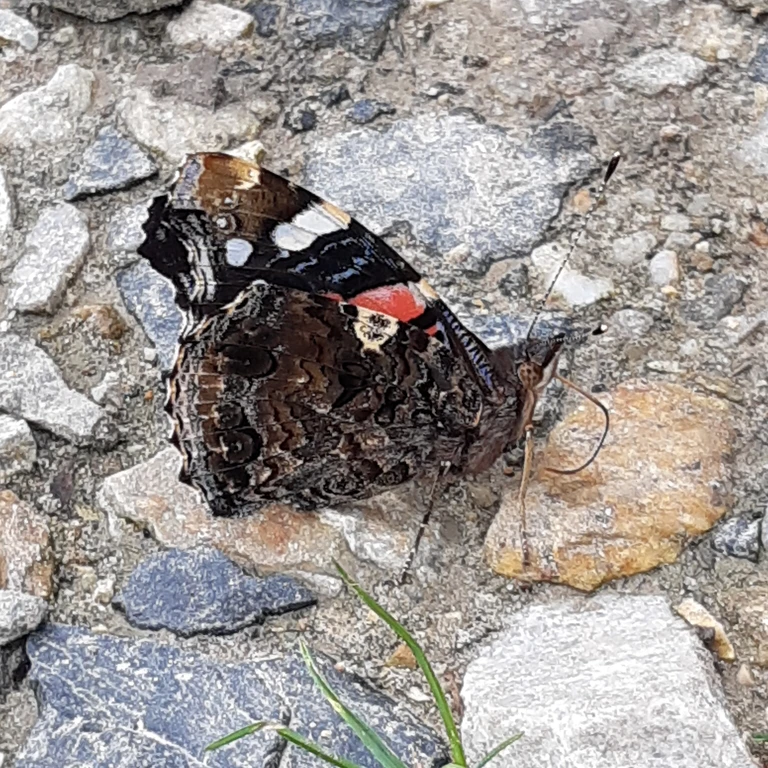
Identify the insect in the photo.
Vanessa atalanta
